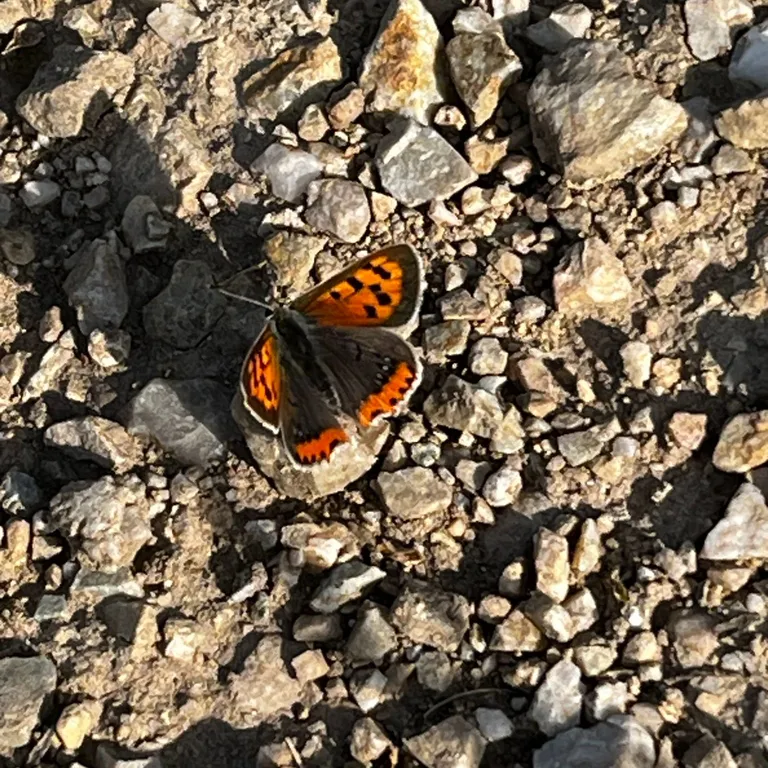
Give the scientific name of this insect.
Lycaena phlaeas
